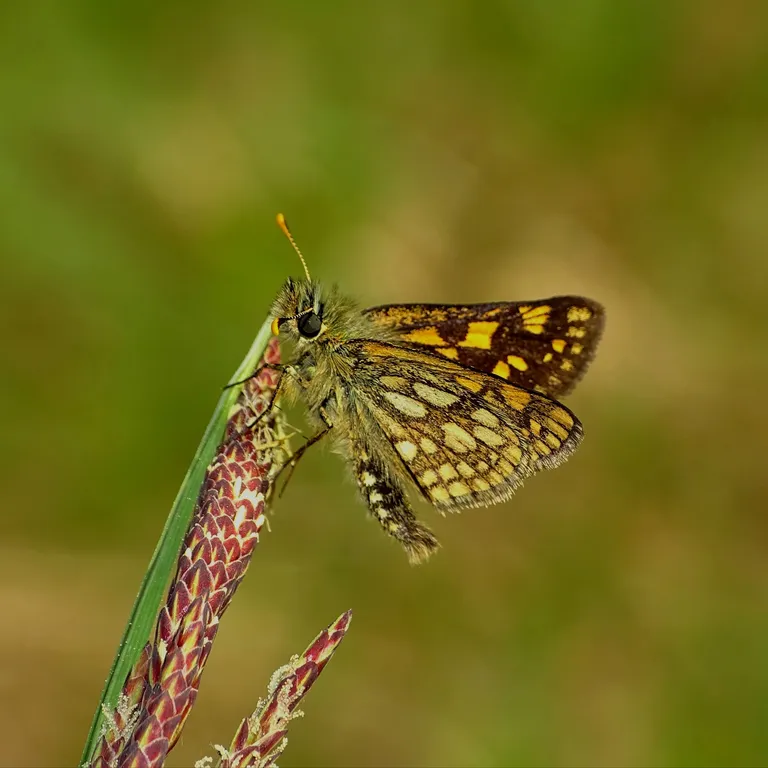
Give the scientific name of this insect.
Carterocephalus palaemon
